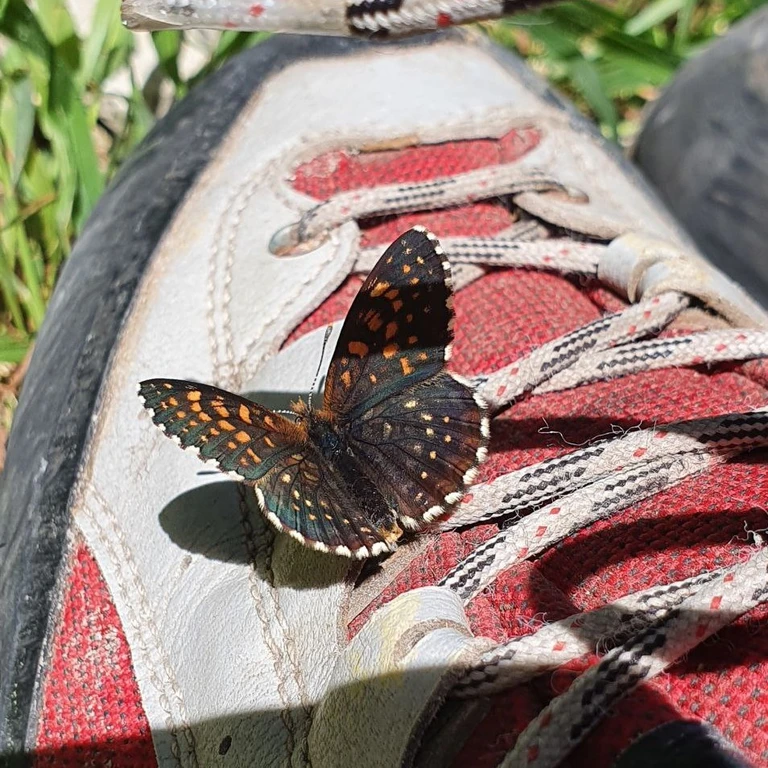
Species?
Melitaea diamina
